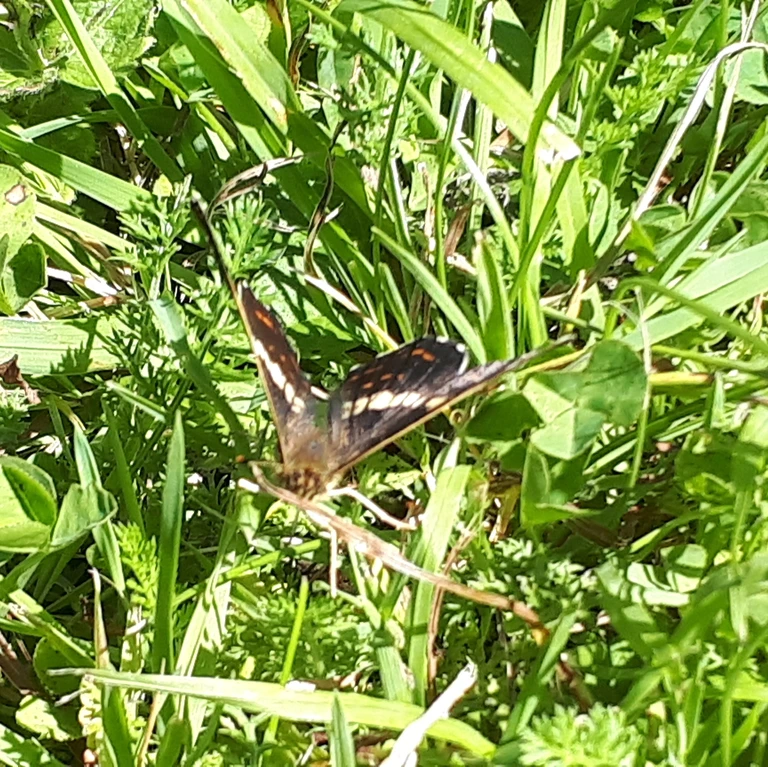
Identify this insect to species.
Araschnia levana
